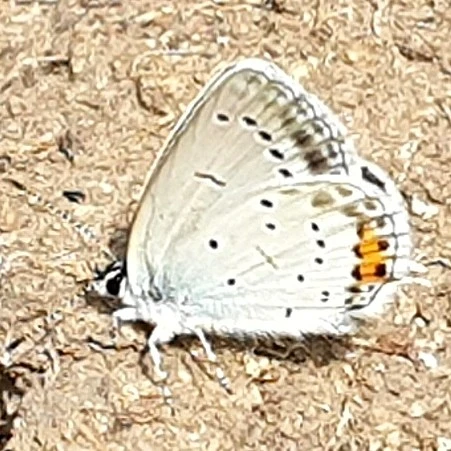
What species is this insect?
Cupido argiades (also Elkalyce argiades)
